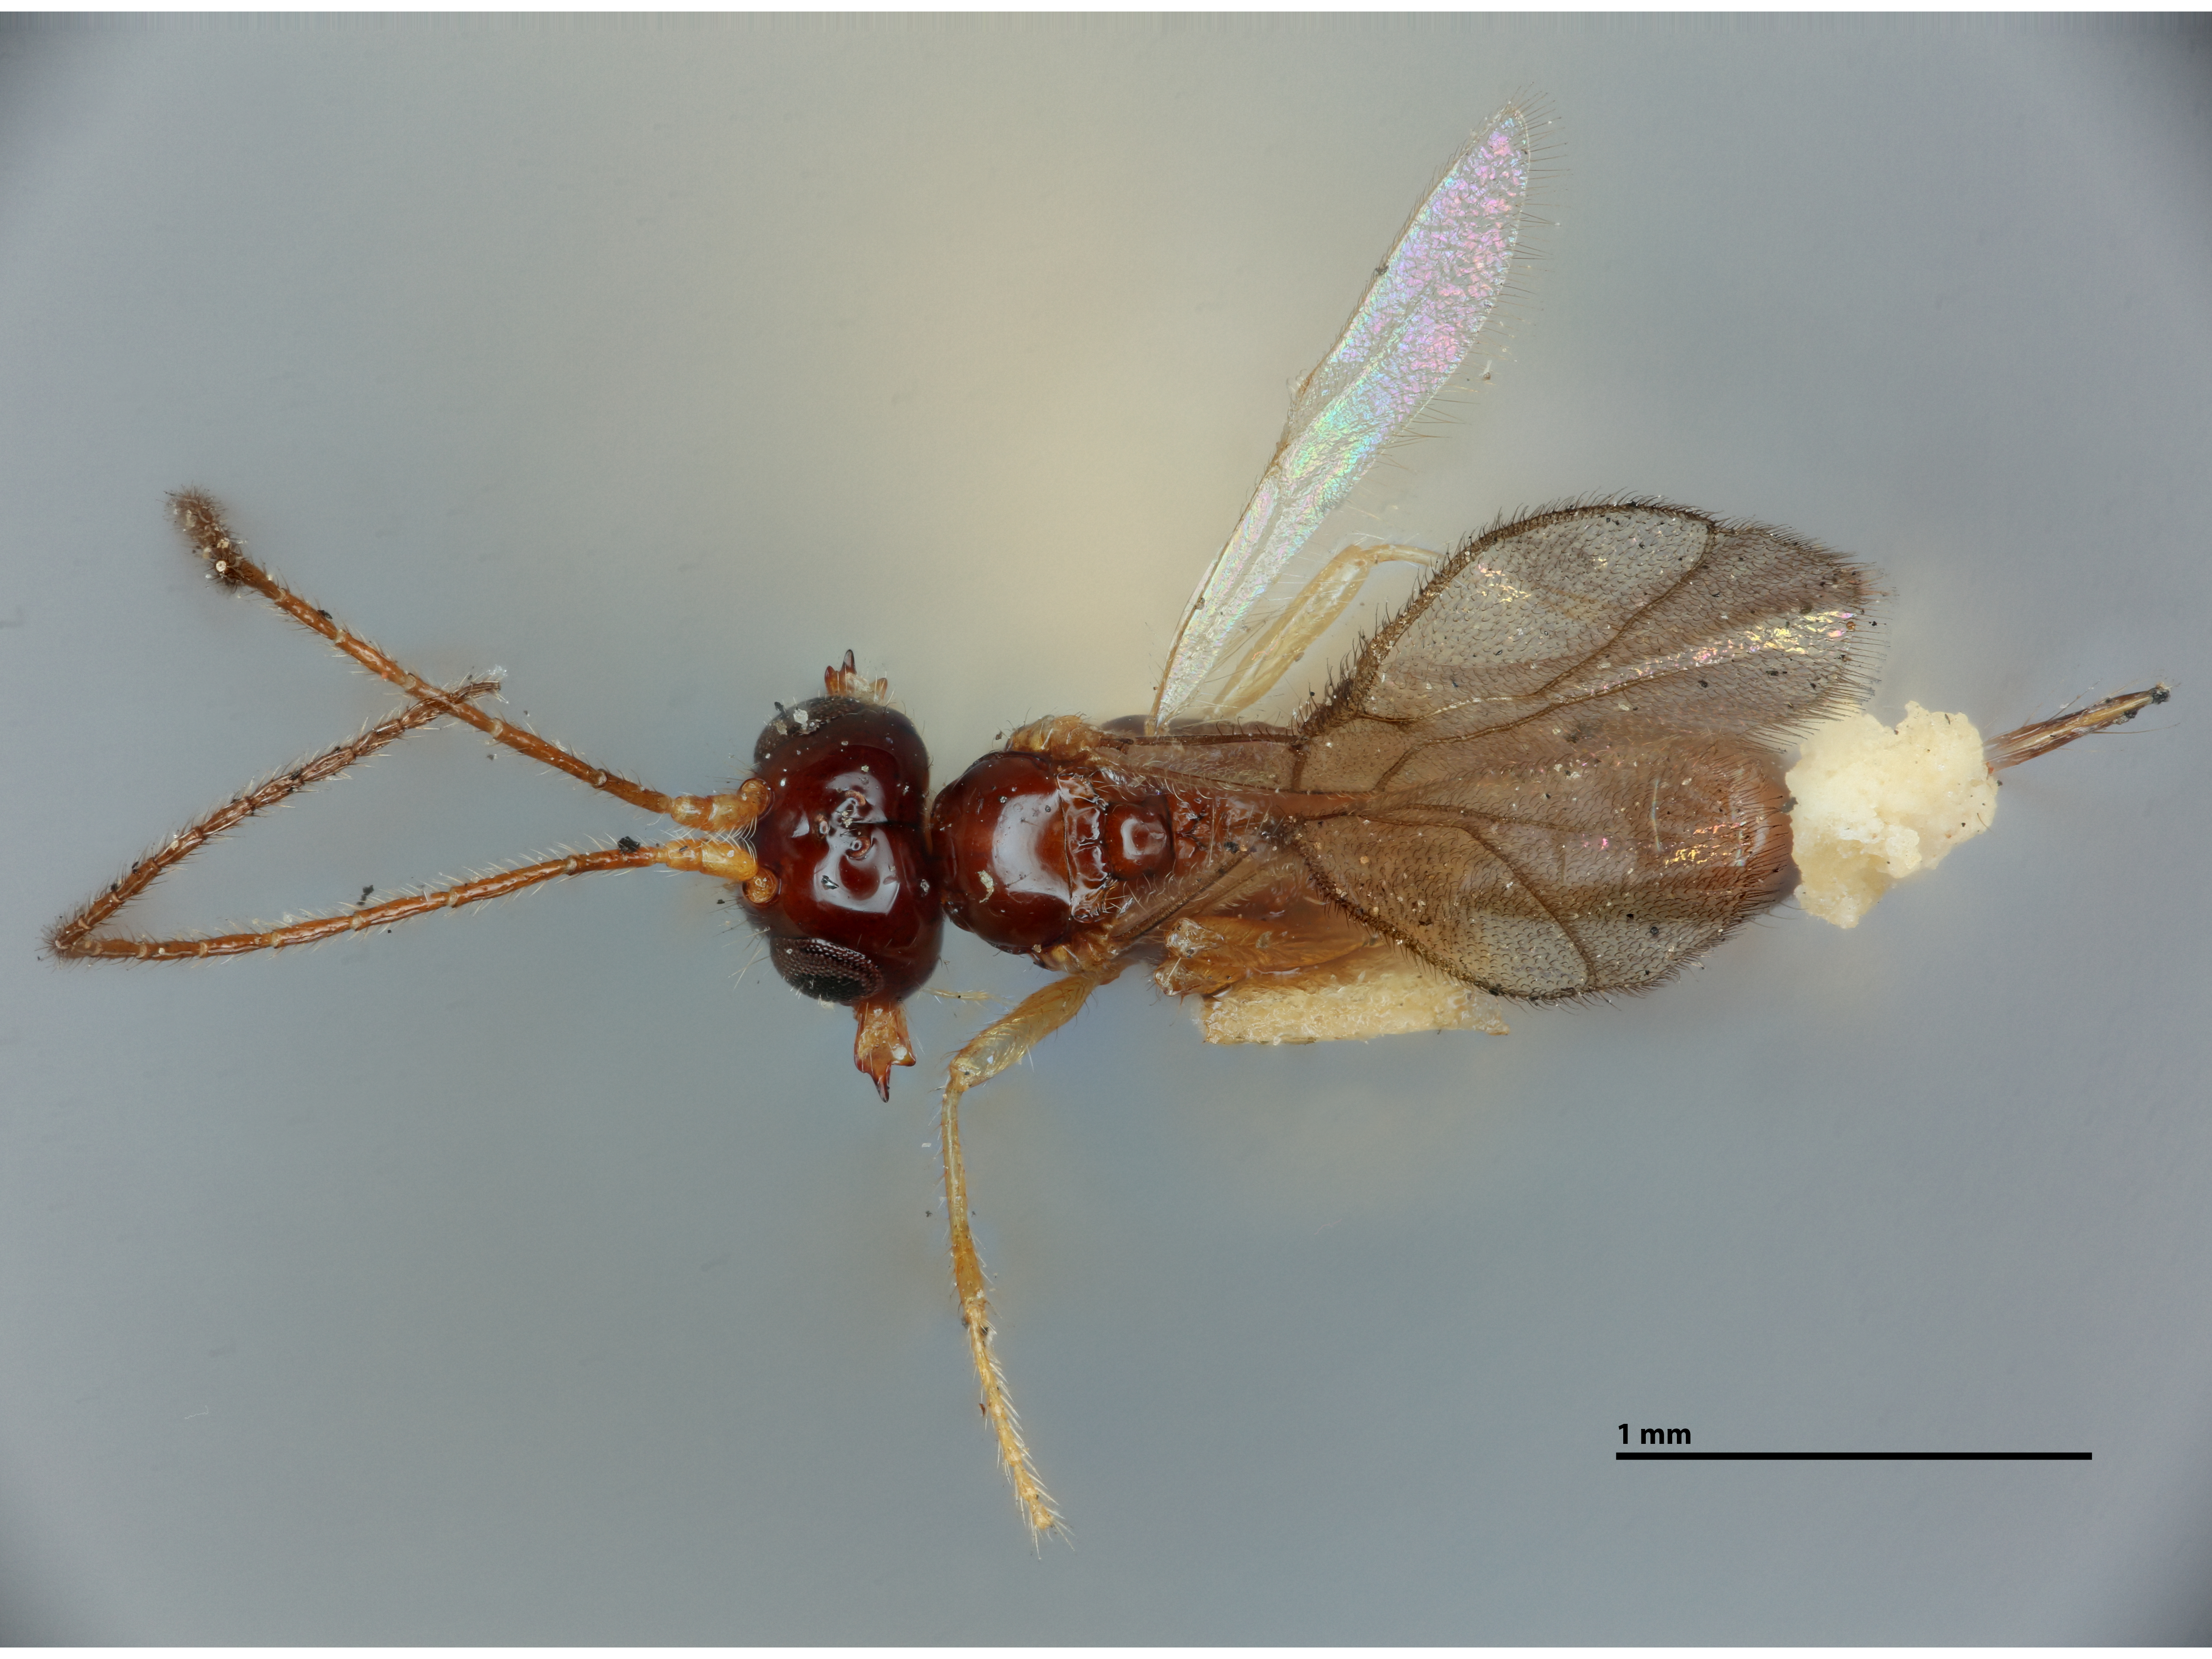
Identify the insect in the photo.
Aphaereta muscae
